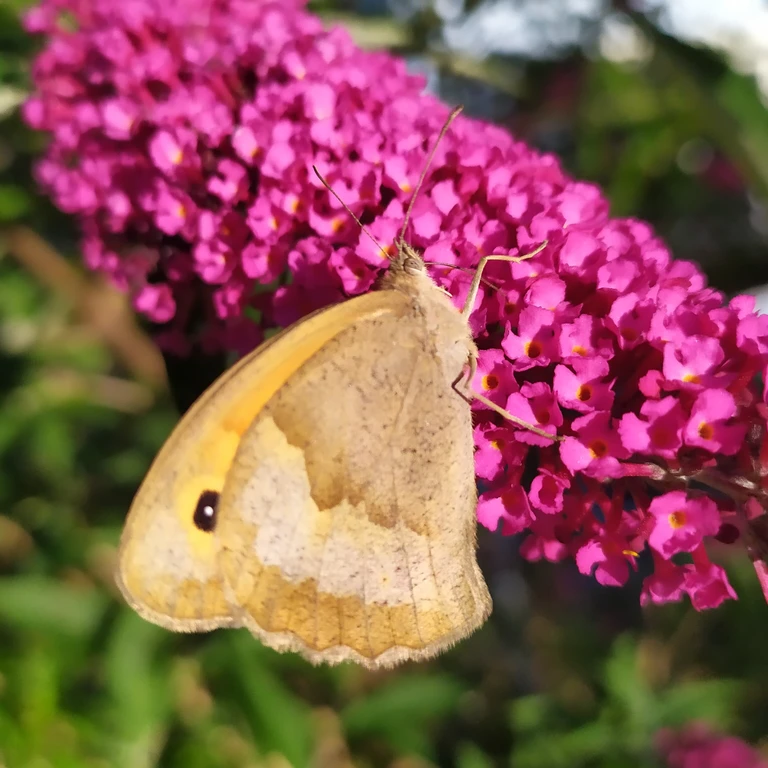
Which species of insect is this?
Maniola jurtina
